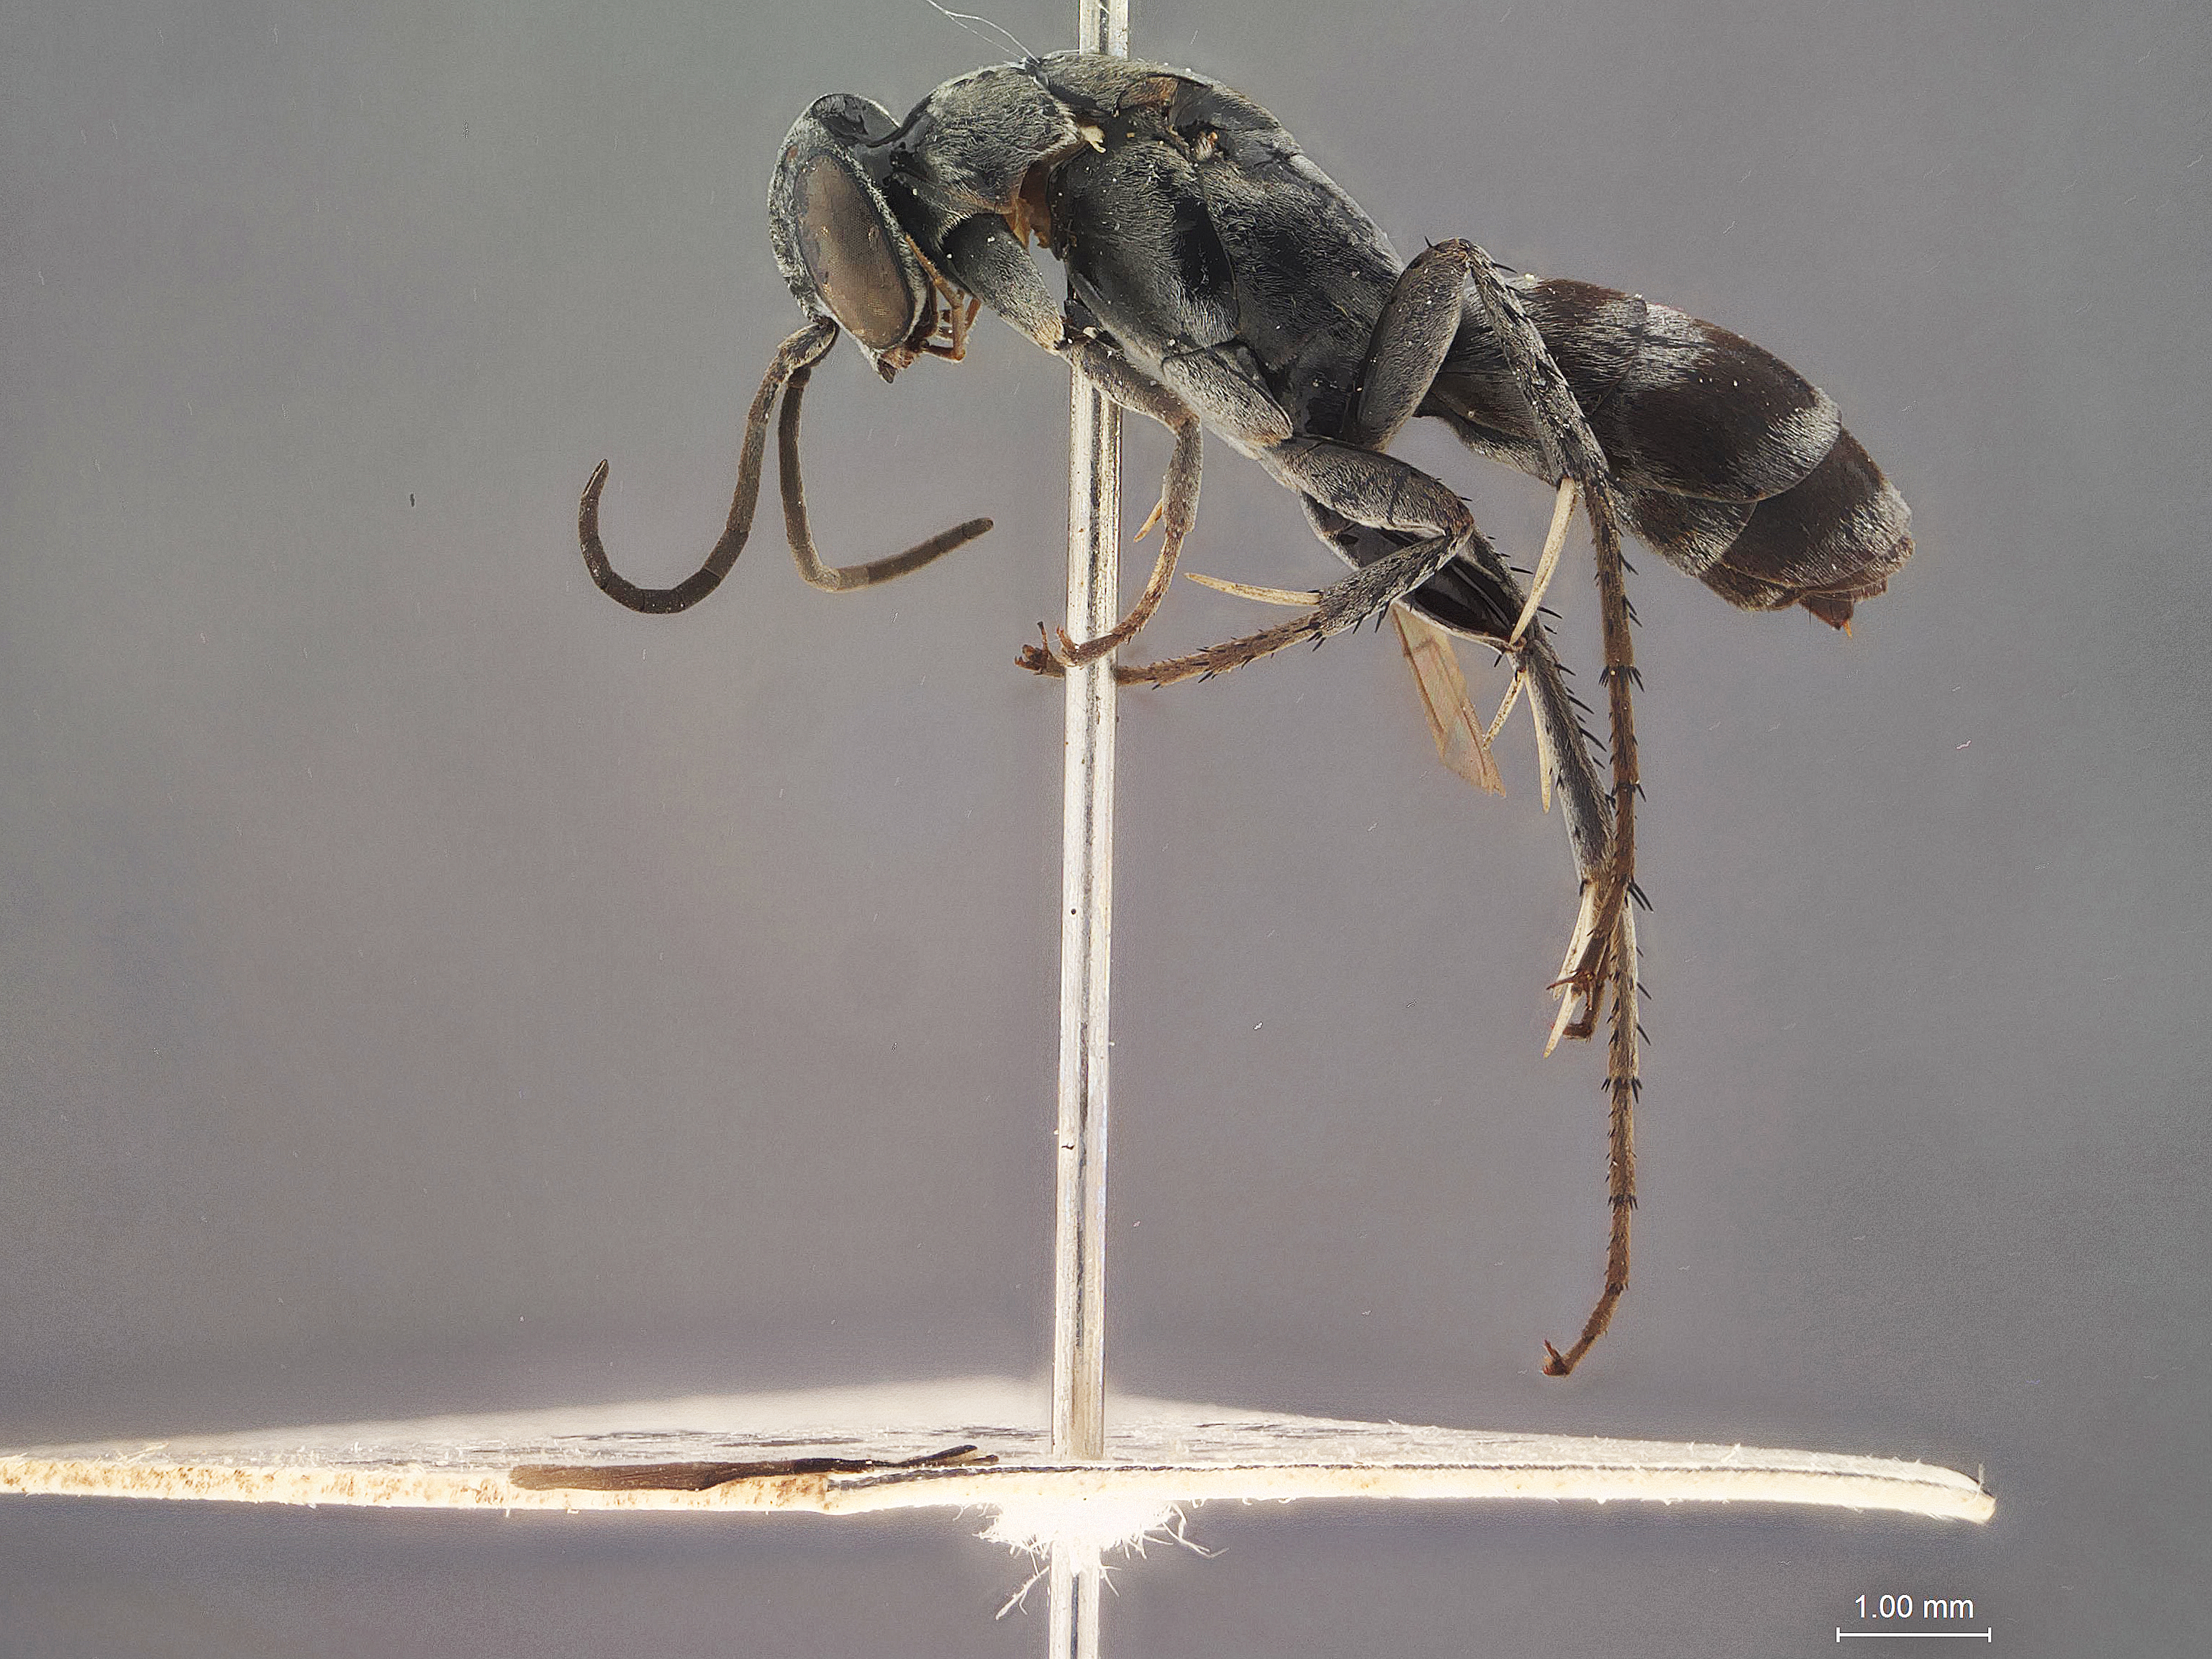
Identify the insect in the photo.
Homonotus taiwanus
